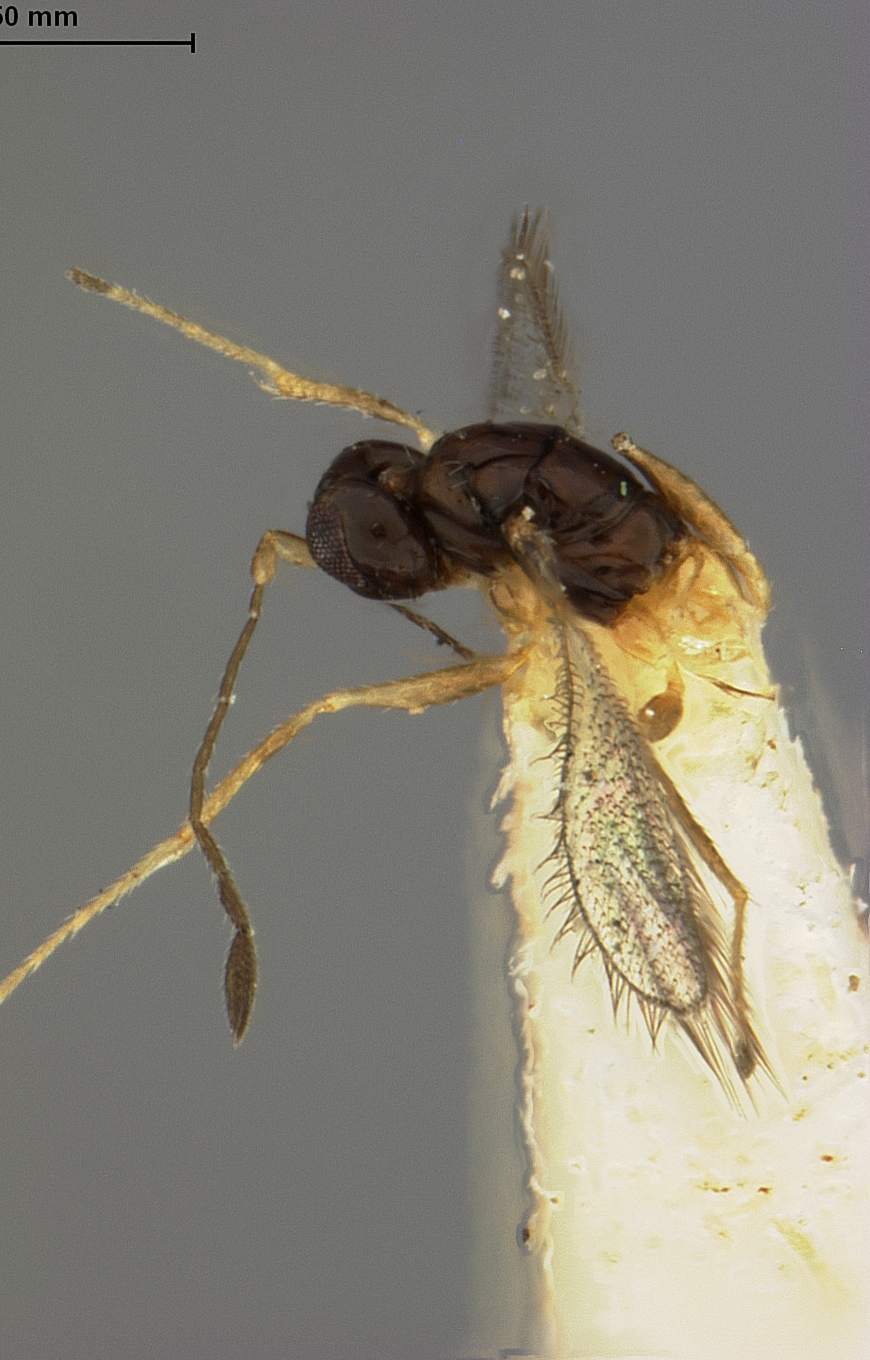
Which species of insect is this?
Polynema needhami
